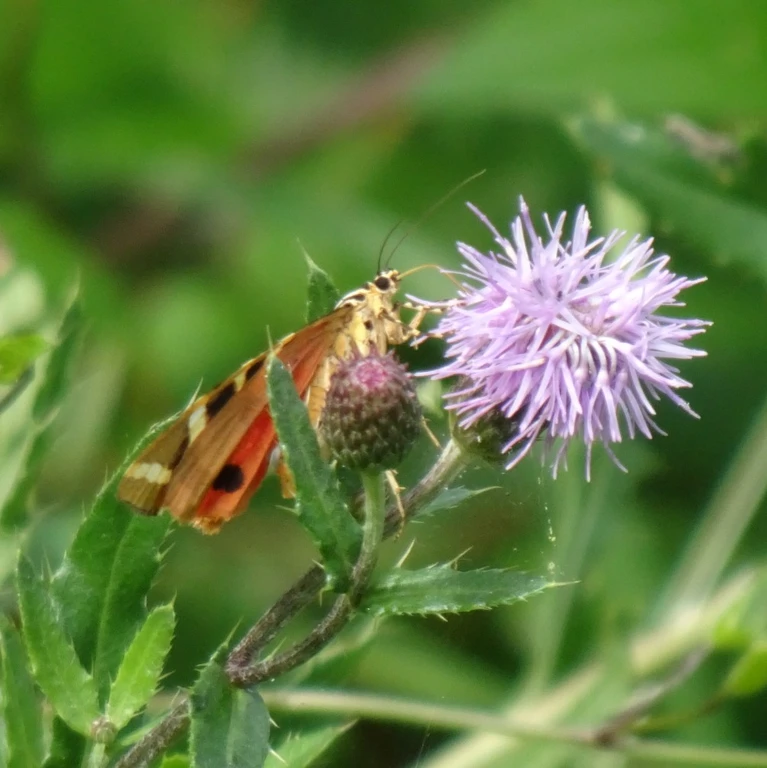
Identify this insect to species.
Euplagia quadripunctaria
